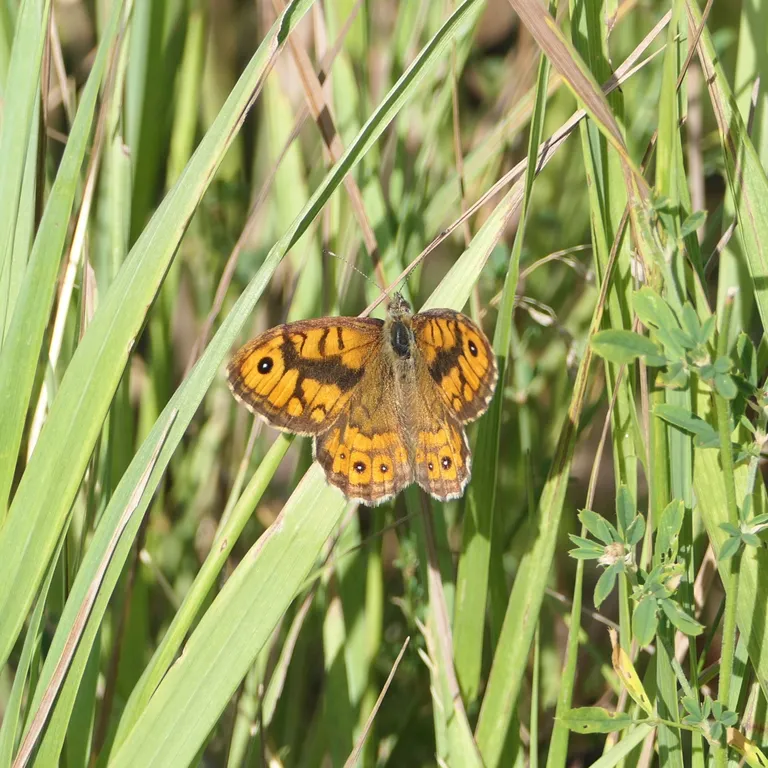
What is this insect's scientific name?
Lasiommata megera (also Pararge megera)
